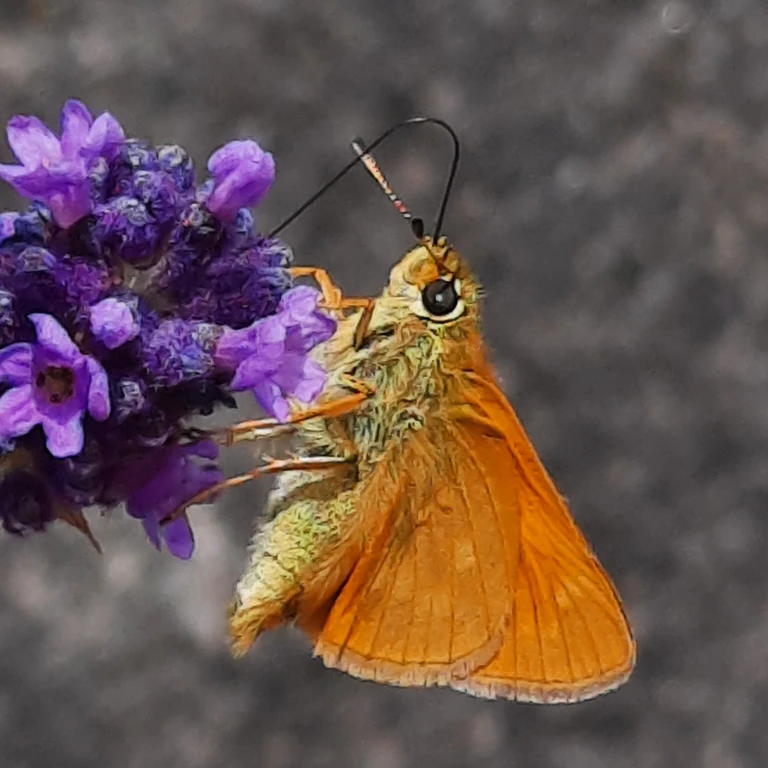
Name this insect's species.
Ochlodes sylvanus (also Ochlodes venata)
